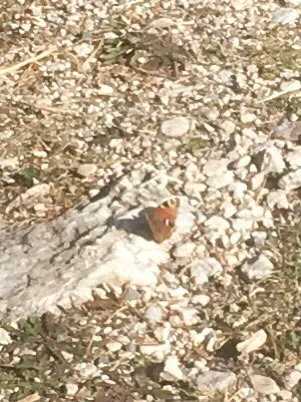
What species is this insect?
Aglais io
